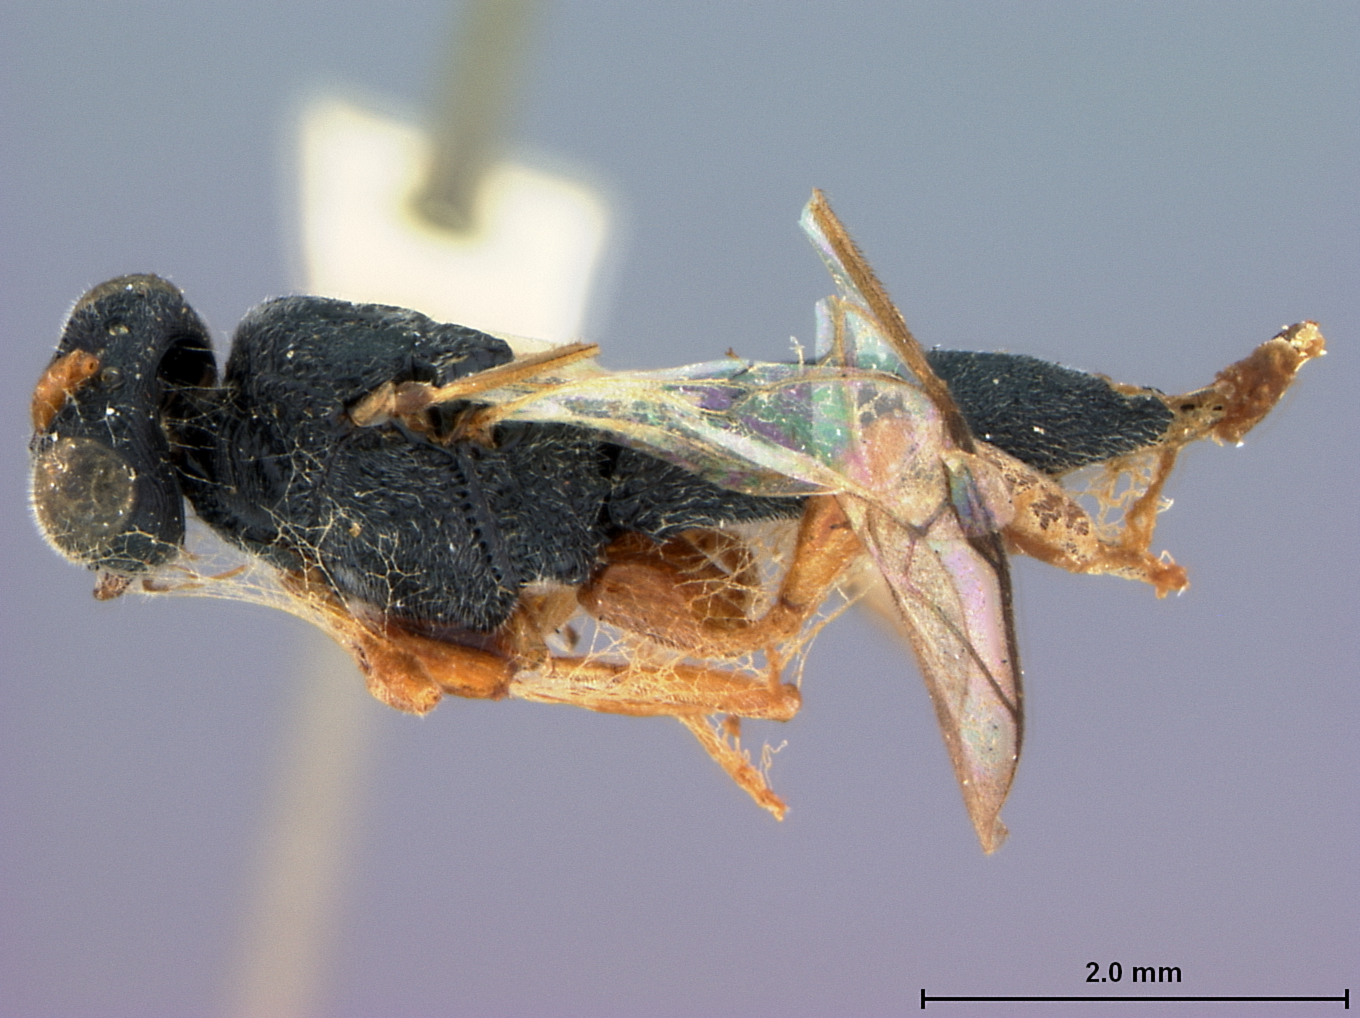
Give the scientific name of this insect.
Megachelonus rectangularis
